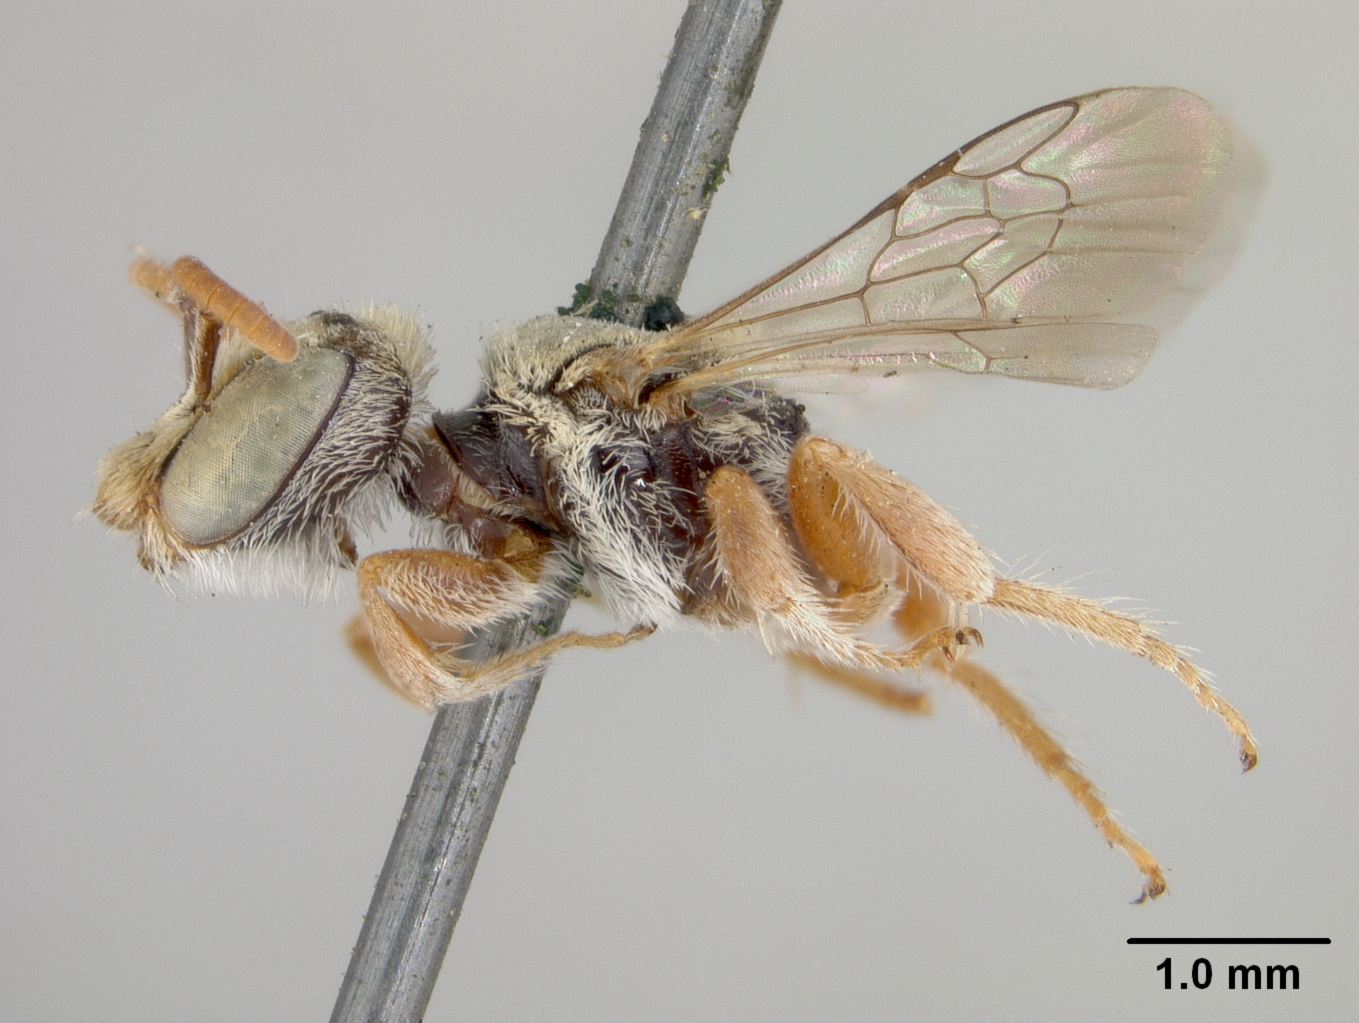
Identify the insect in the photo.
Zacesta rufipes
